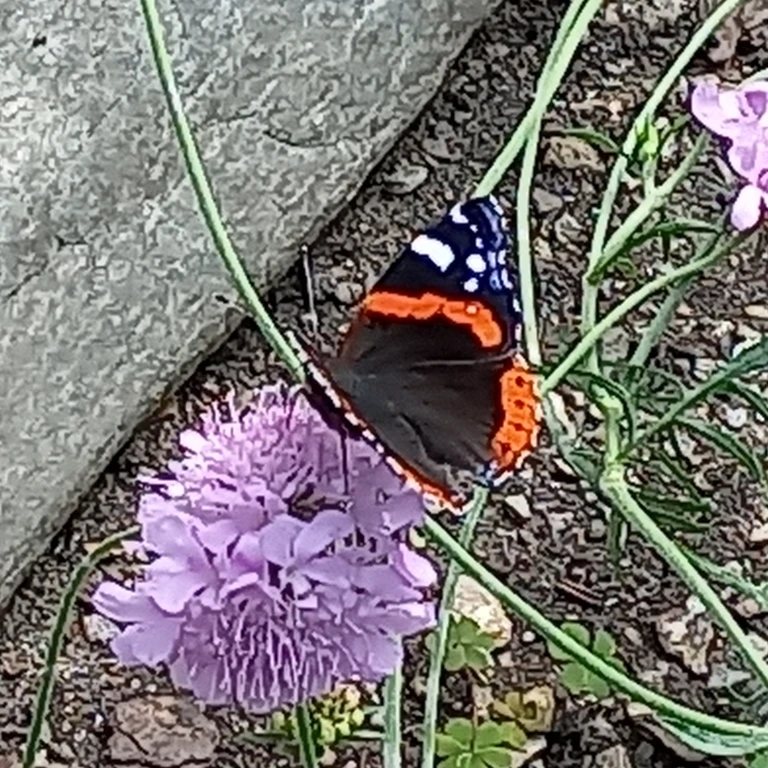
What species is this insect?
Vanessa atalanta
